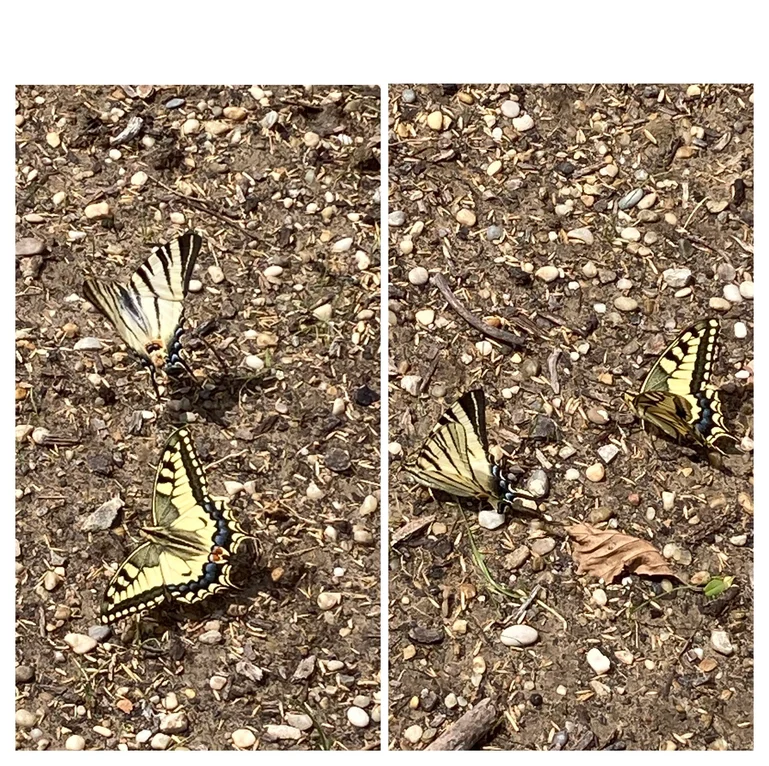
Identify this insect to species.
Papilio machaon
